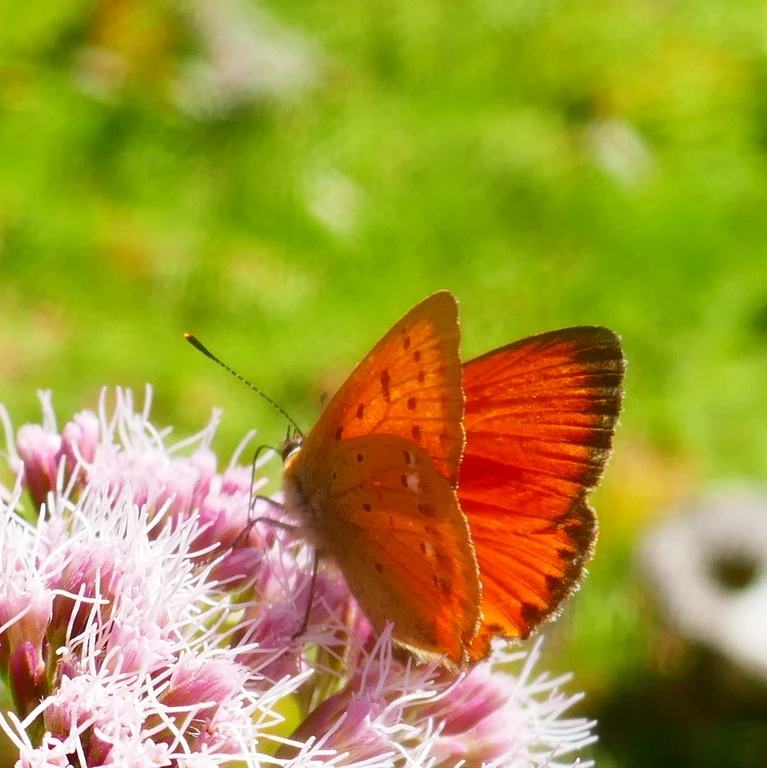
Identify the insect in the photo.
Lycaena virgaureae
